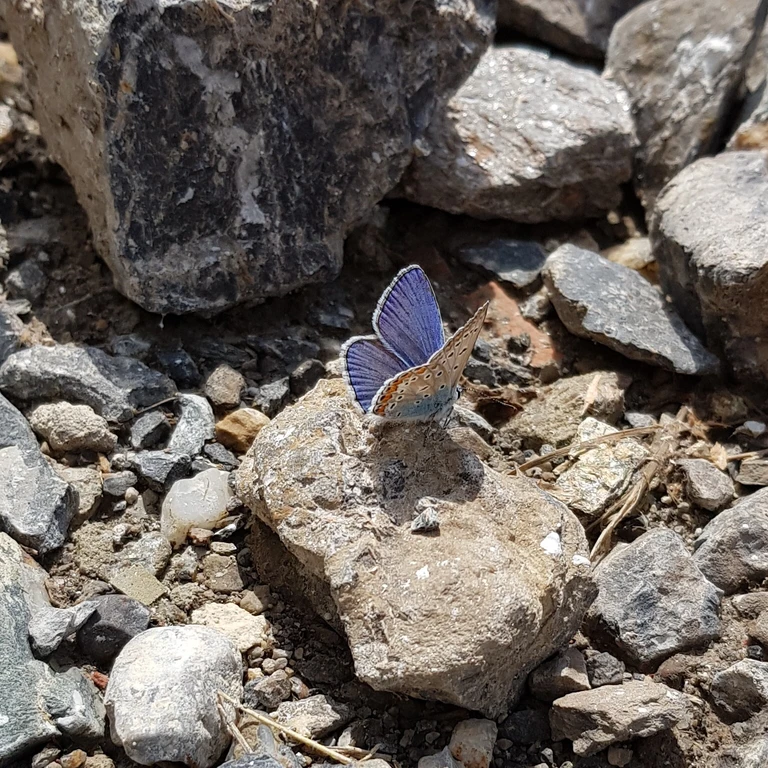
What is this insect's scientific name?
Polyommatus icarus
